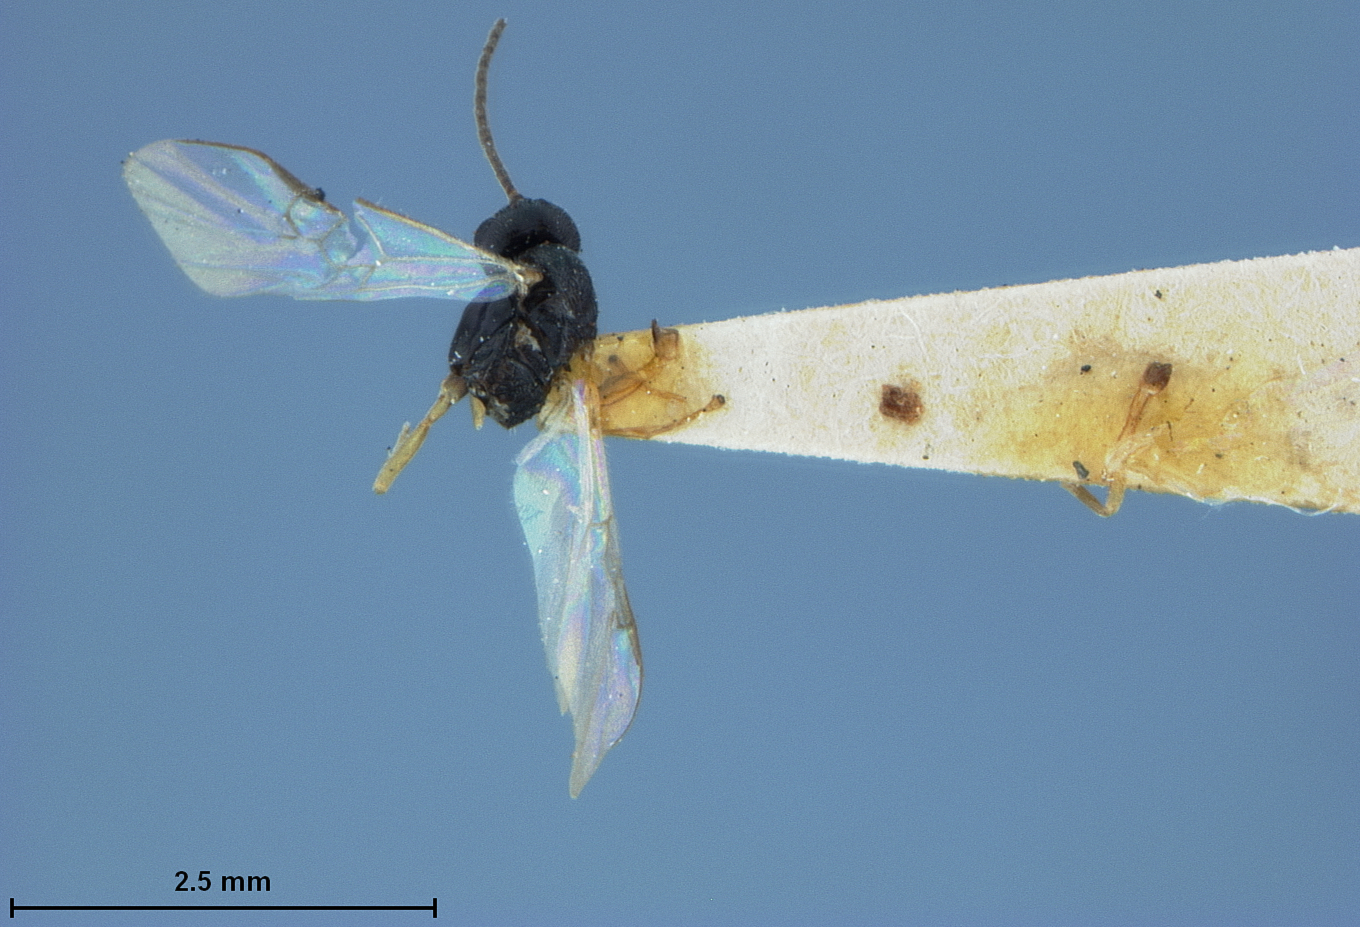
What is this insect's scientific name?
Apanteles orgyiae
